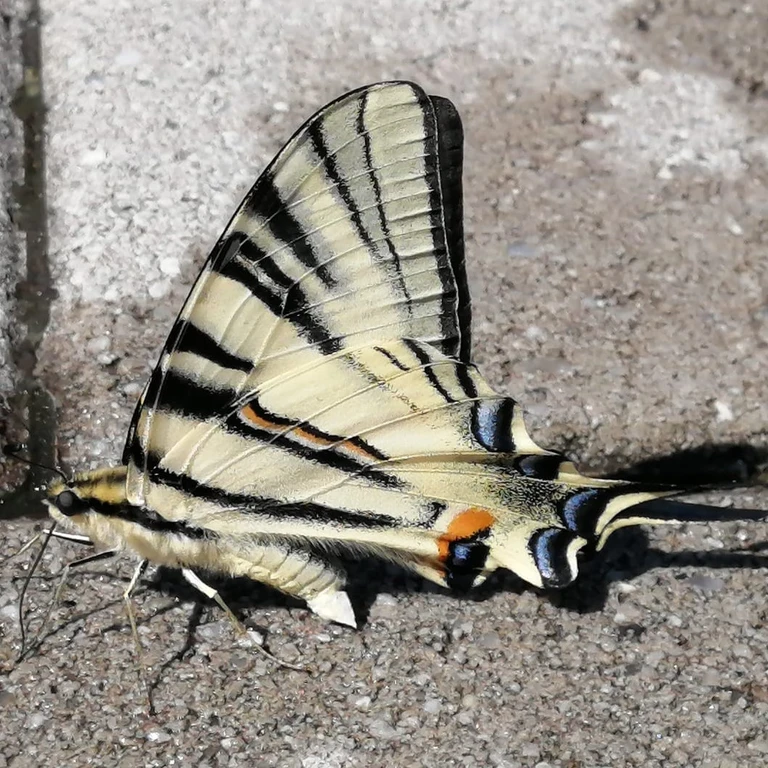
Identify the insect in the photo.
Iphiclides podalirius
